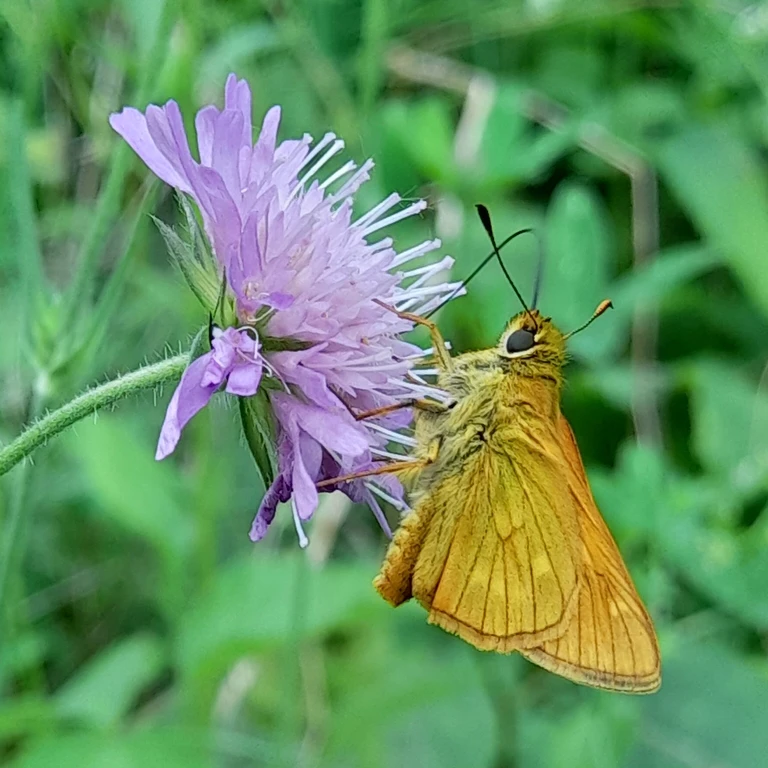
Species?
Ochlodes sylvanus (also Ochlodes venata)
